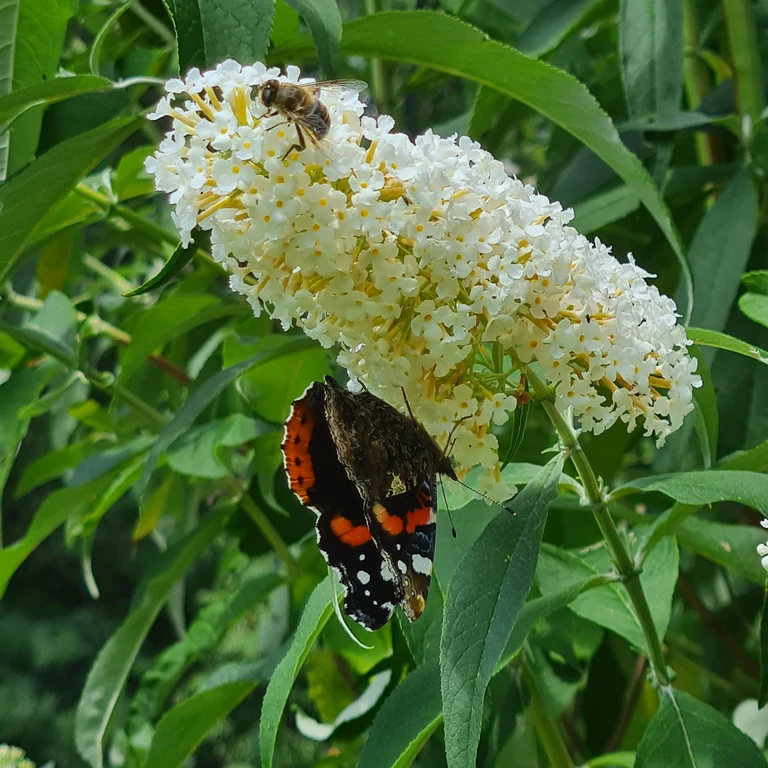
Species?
Vanessa atalanta
